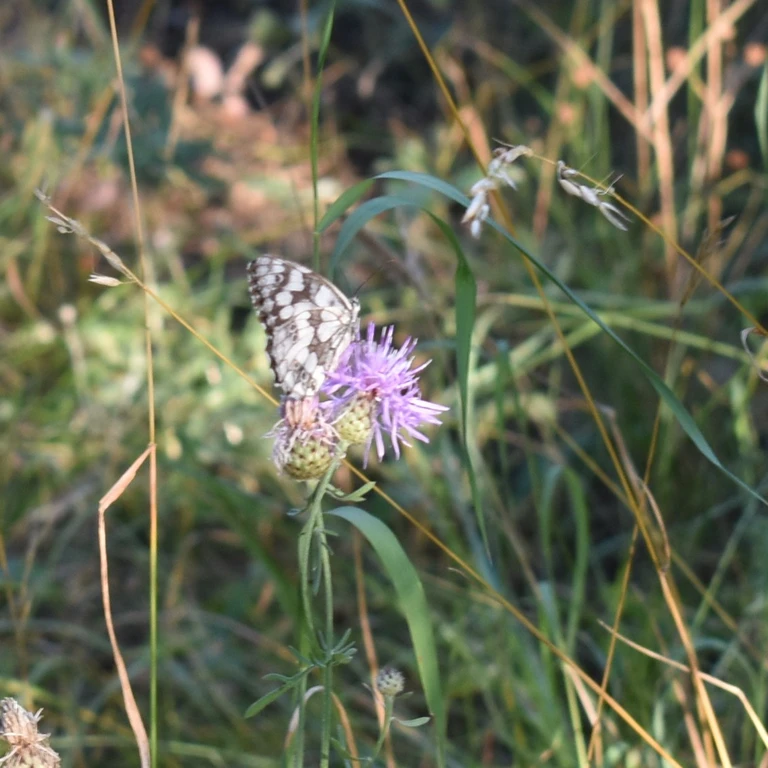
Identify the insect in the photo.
Melanargia galathea
